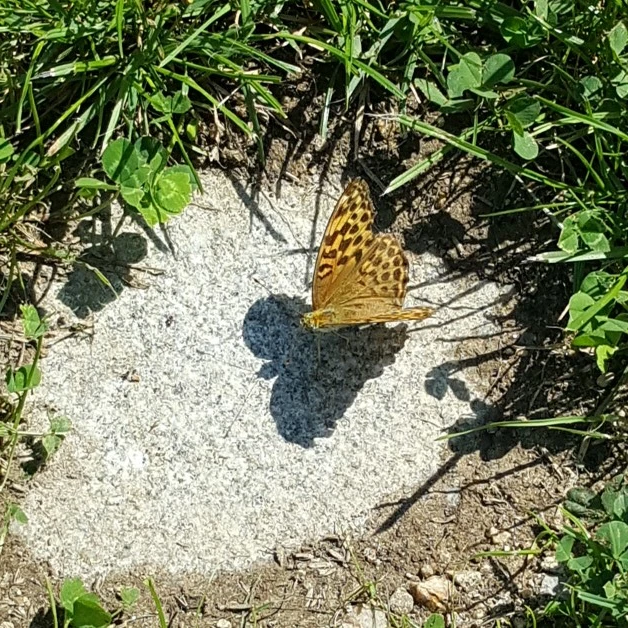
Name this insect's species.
Argynnis paphia
